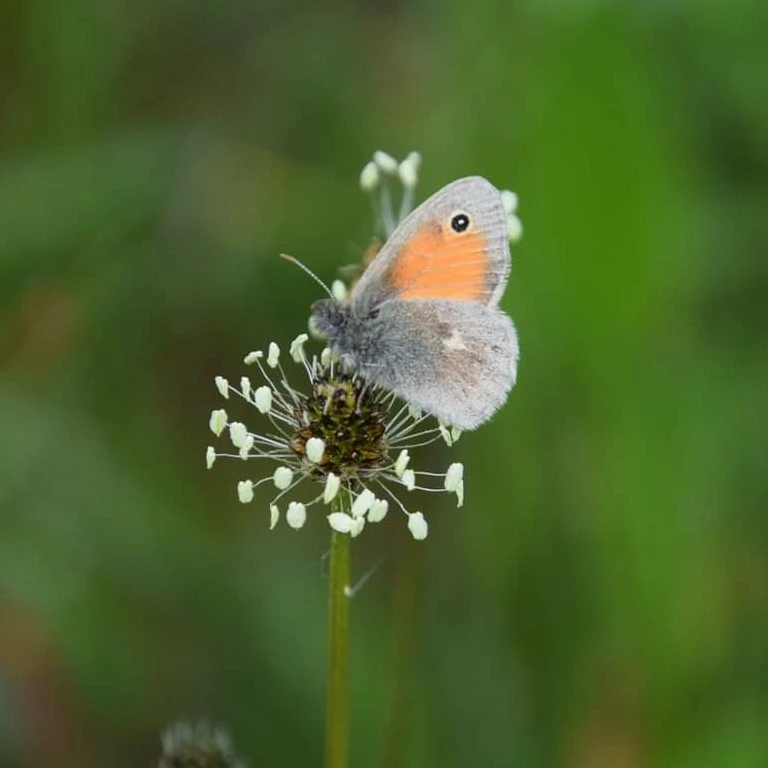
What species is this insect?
Coenonympha pamphilus
